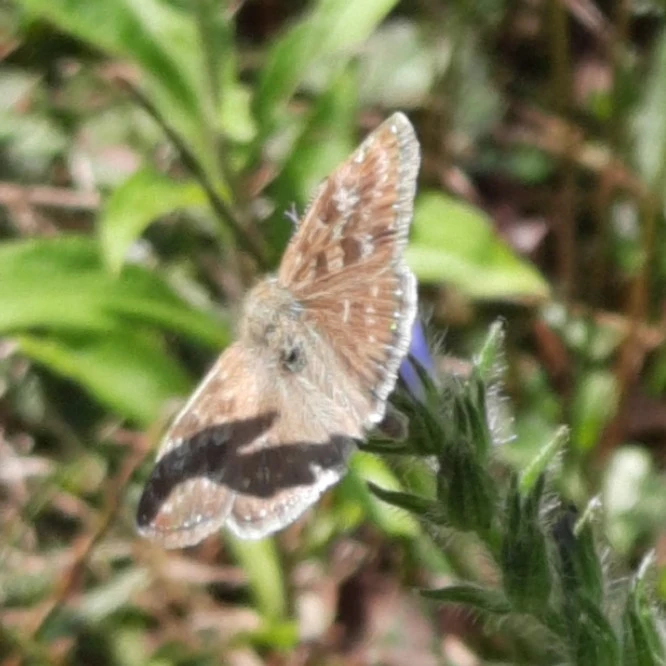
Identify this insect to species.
Erynnis tages
